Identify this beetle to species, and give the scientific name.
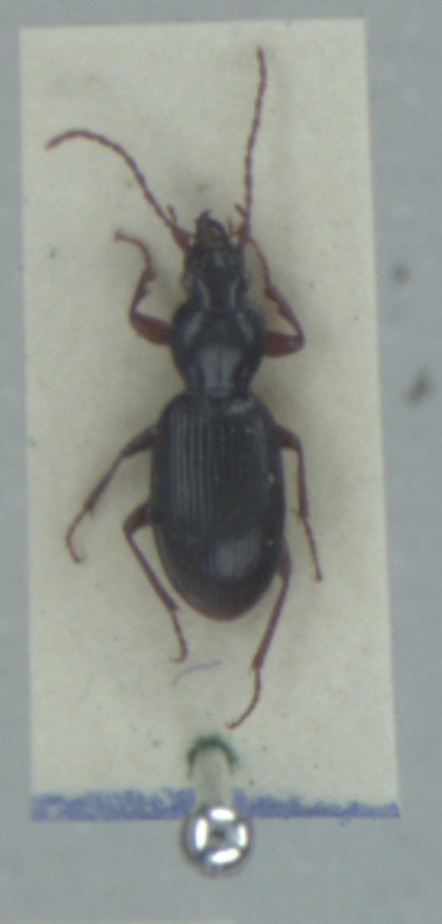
Stomis pumicatus
